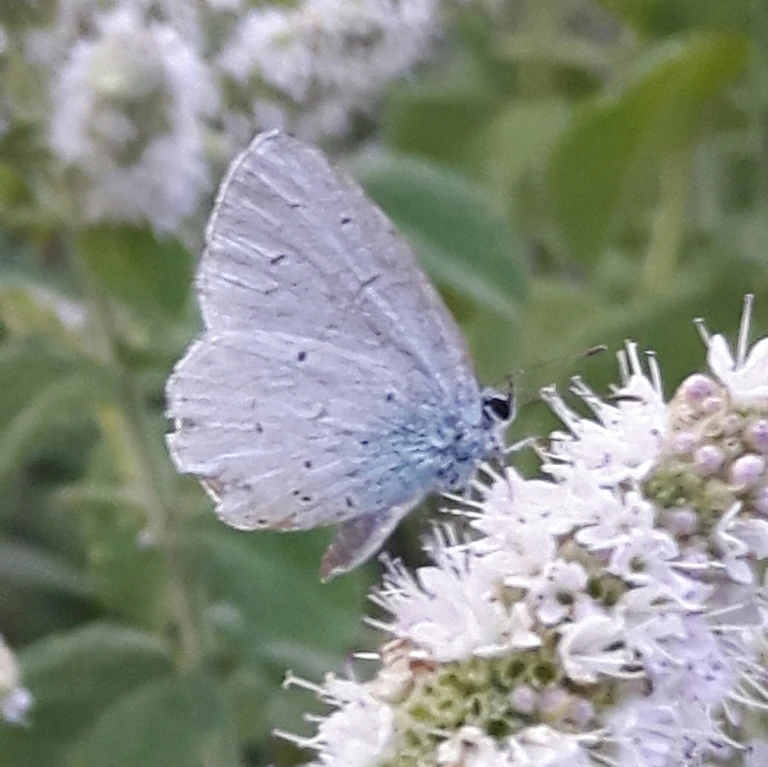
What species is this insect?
Celastrina argiolus
